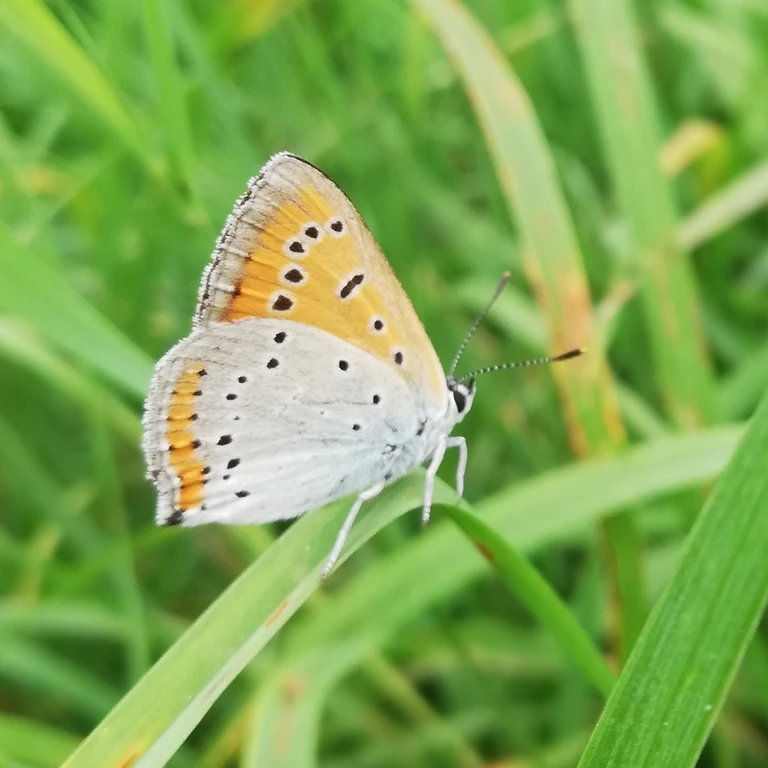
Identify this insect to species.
Lycaena dispar
